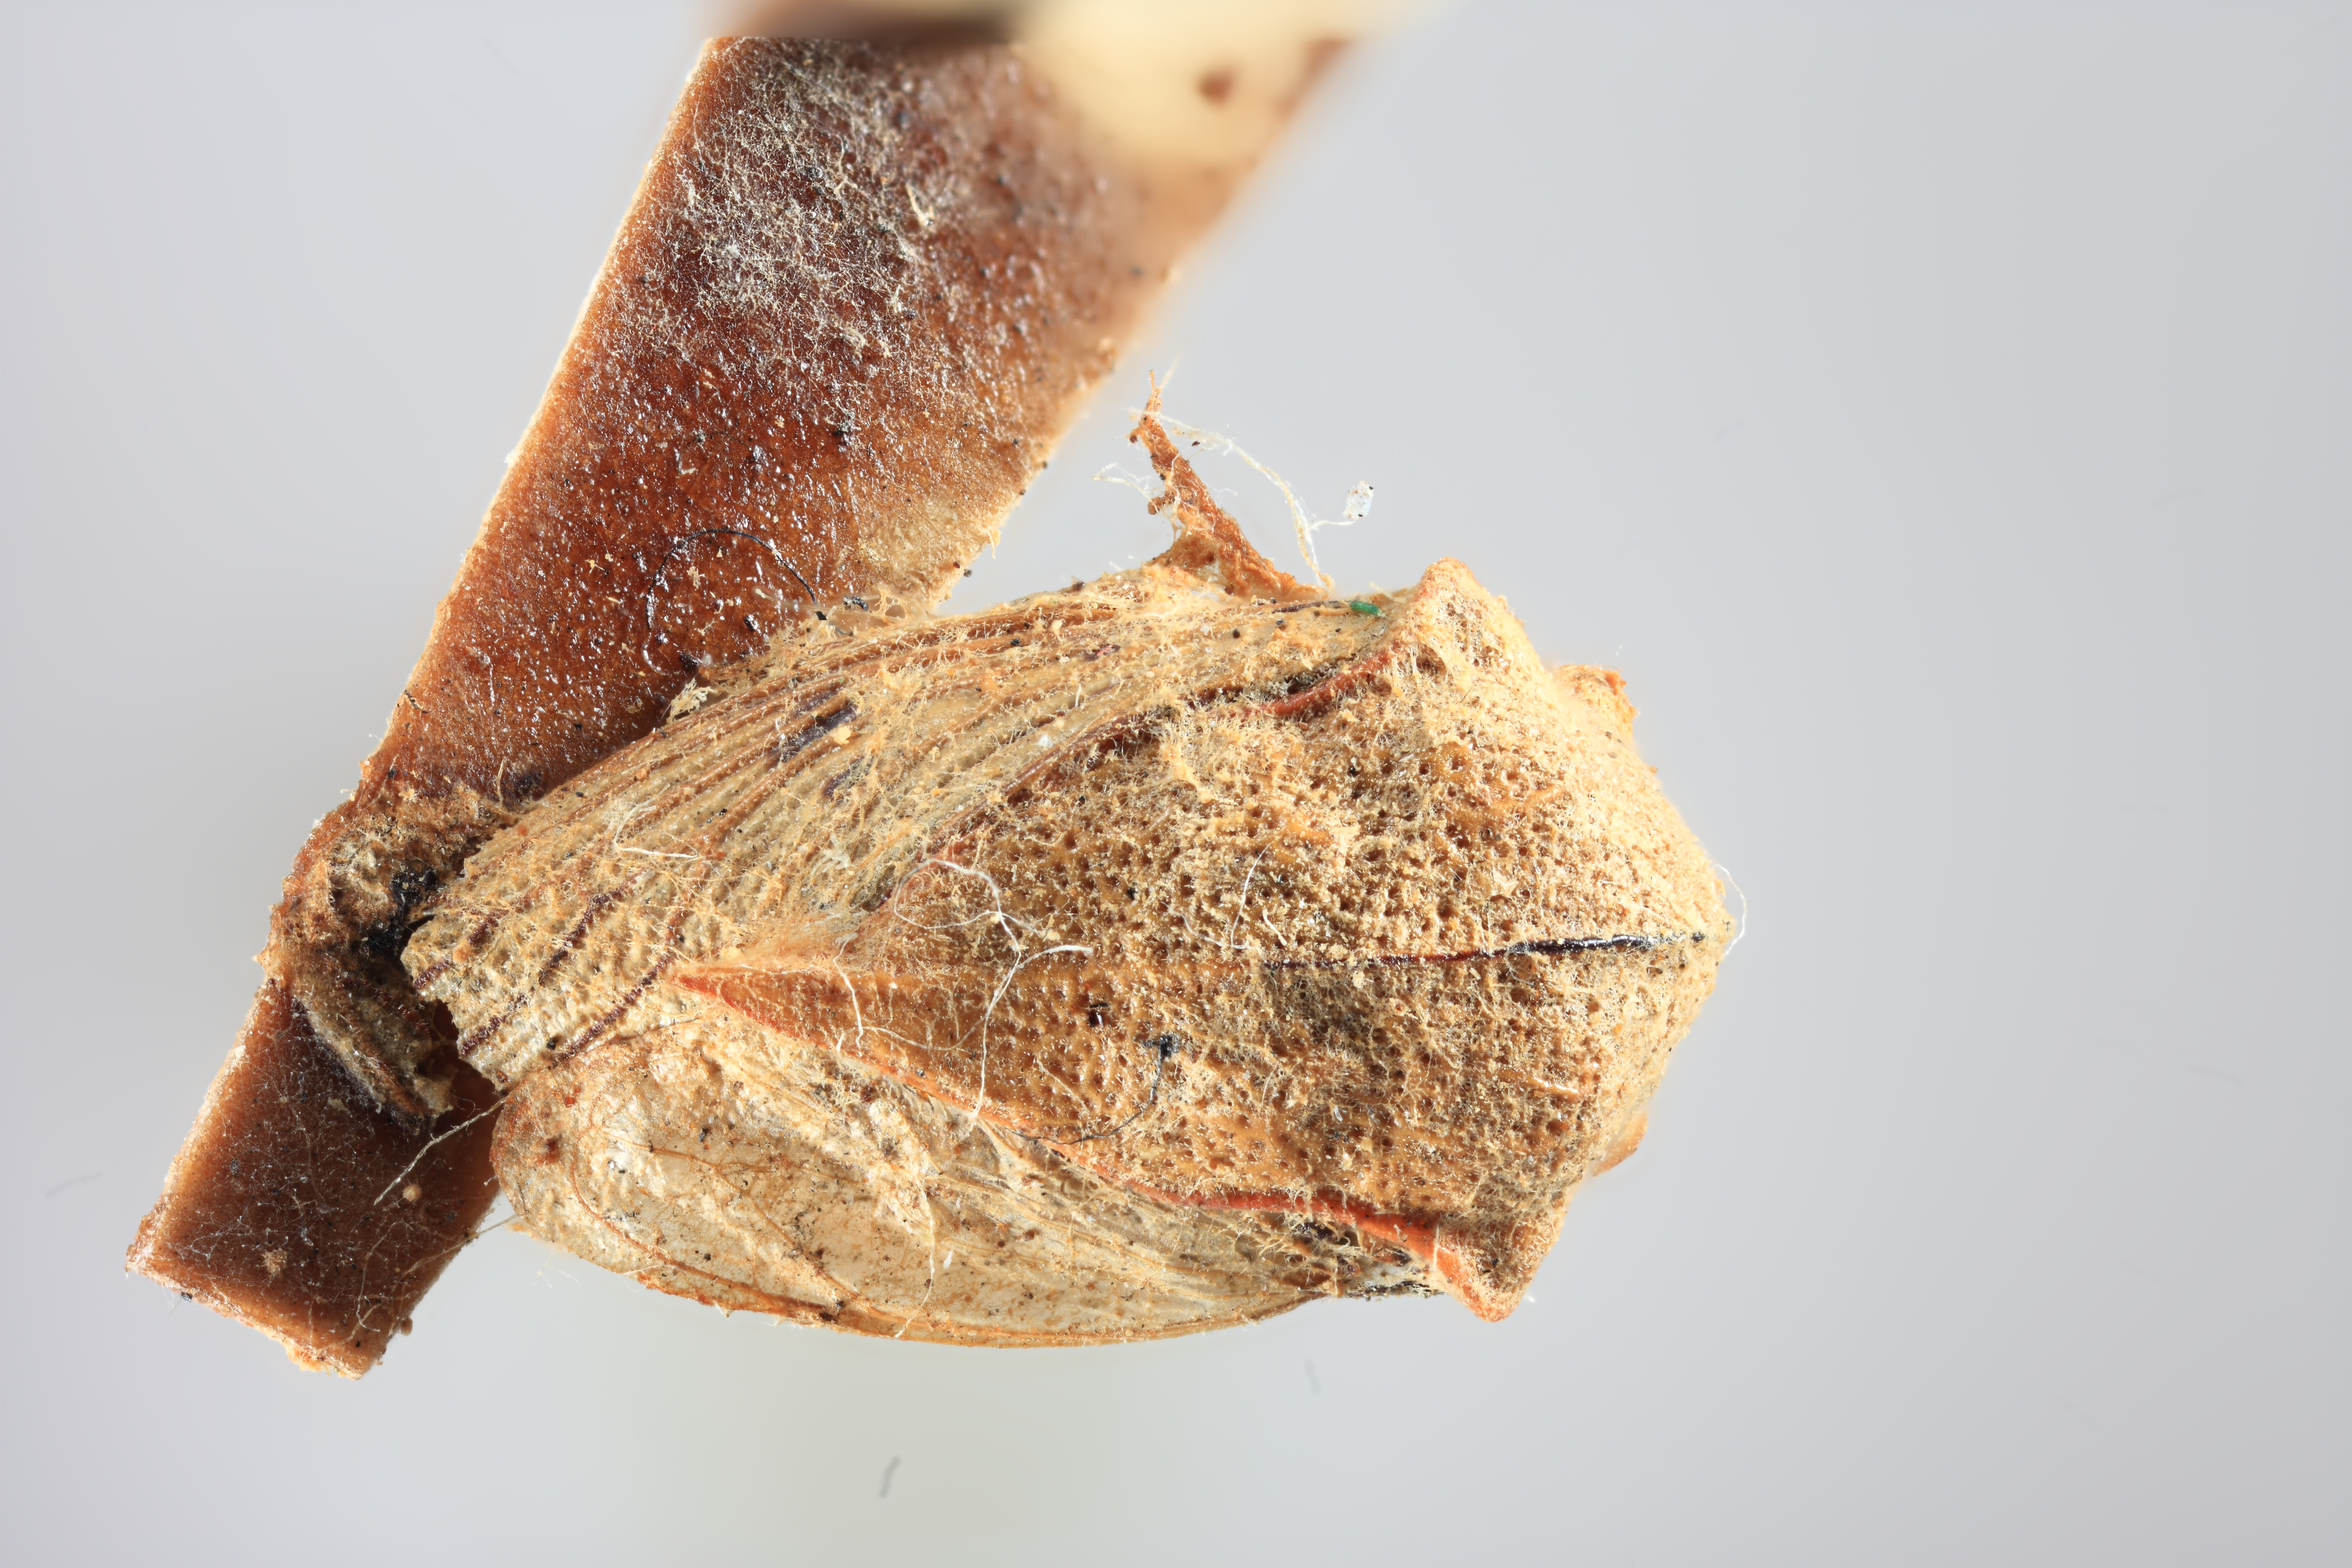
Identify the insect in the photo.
Platycotis spreta
